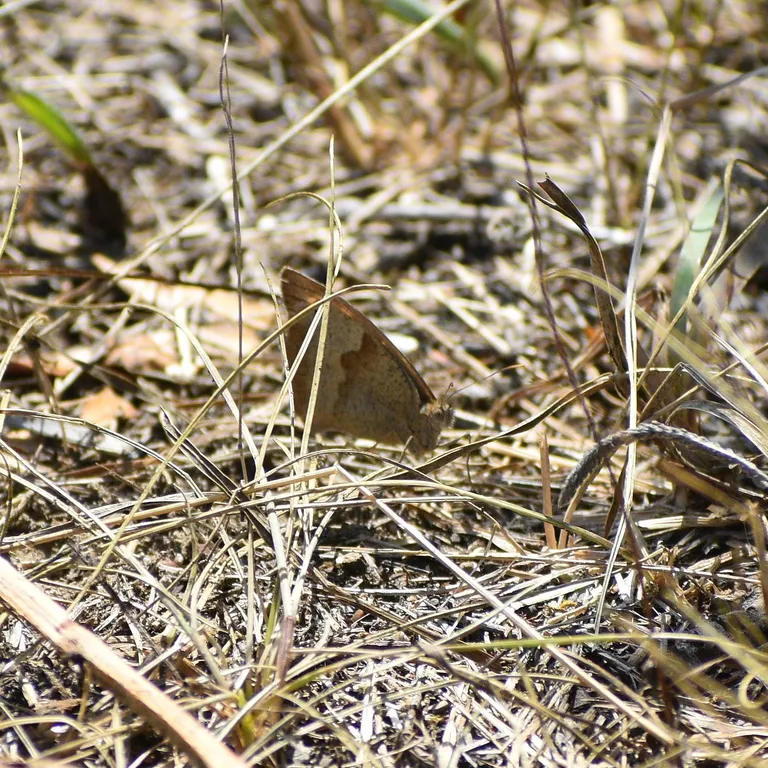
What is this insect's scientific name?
Maniola jurtina
